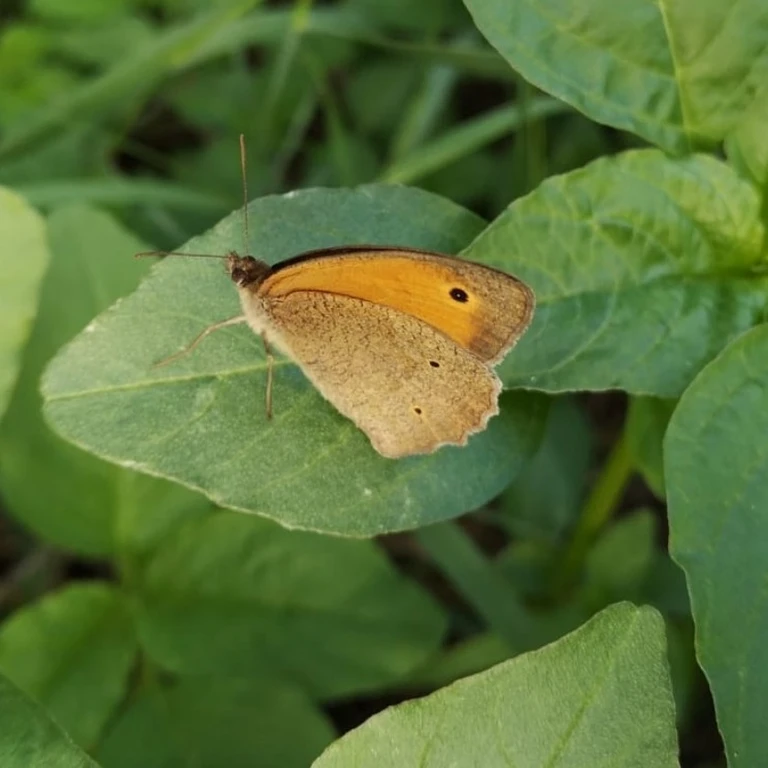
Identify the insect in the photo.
Maniola jurtina
